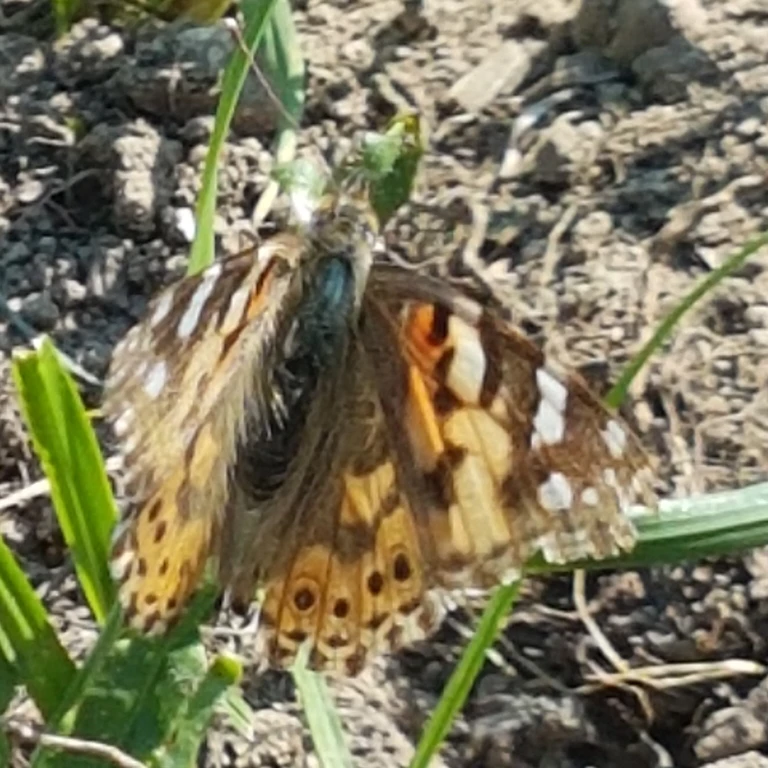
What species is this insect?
Vanessa cardui
